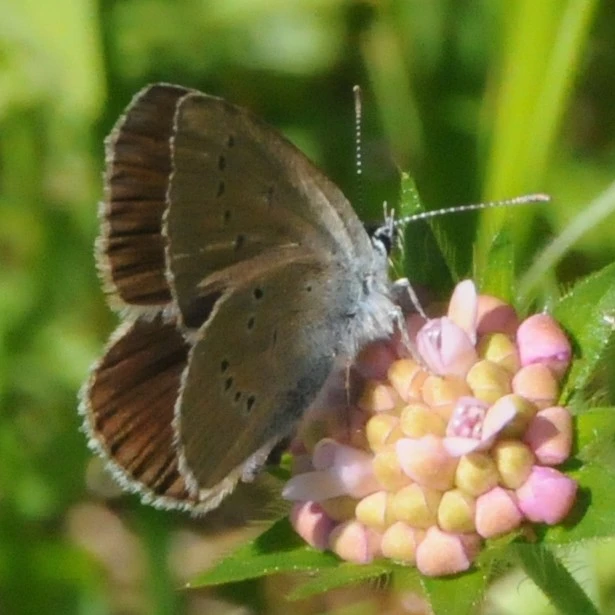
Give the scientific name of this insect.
Cyaniris semiargus
